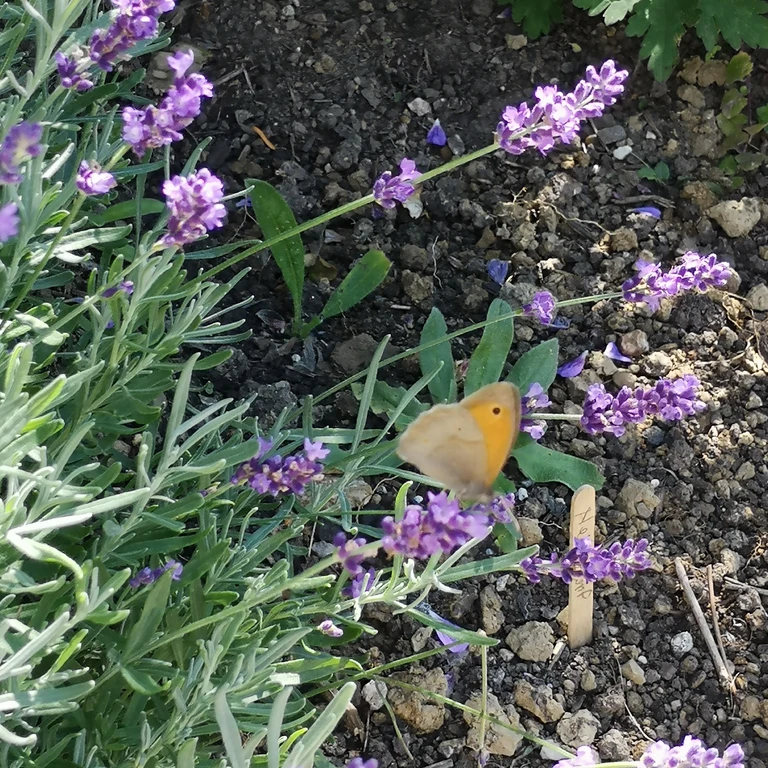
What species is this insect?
Maniola jurtina
